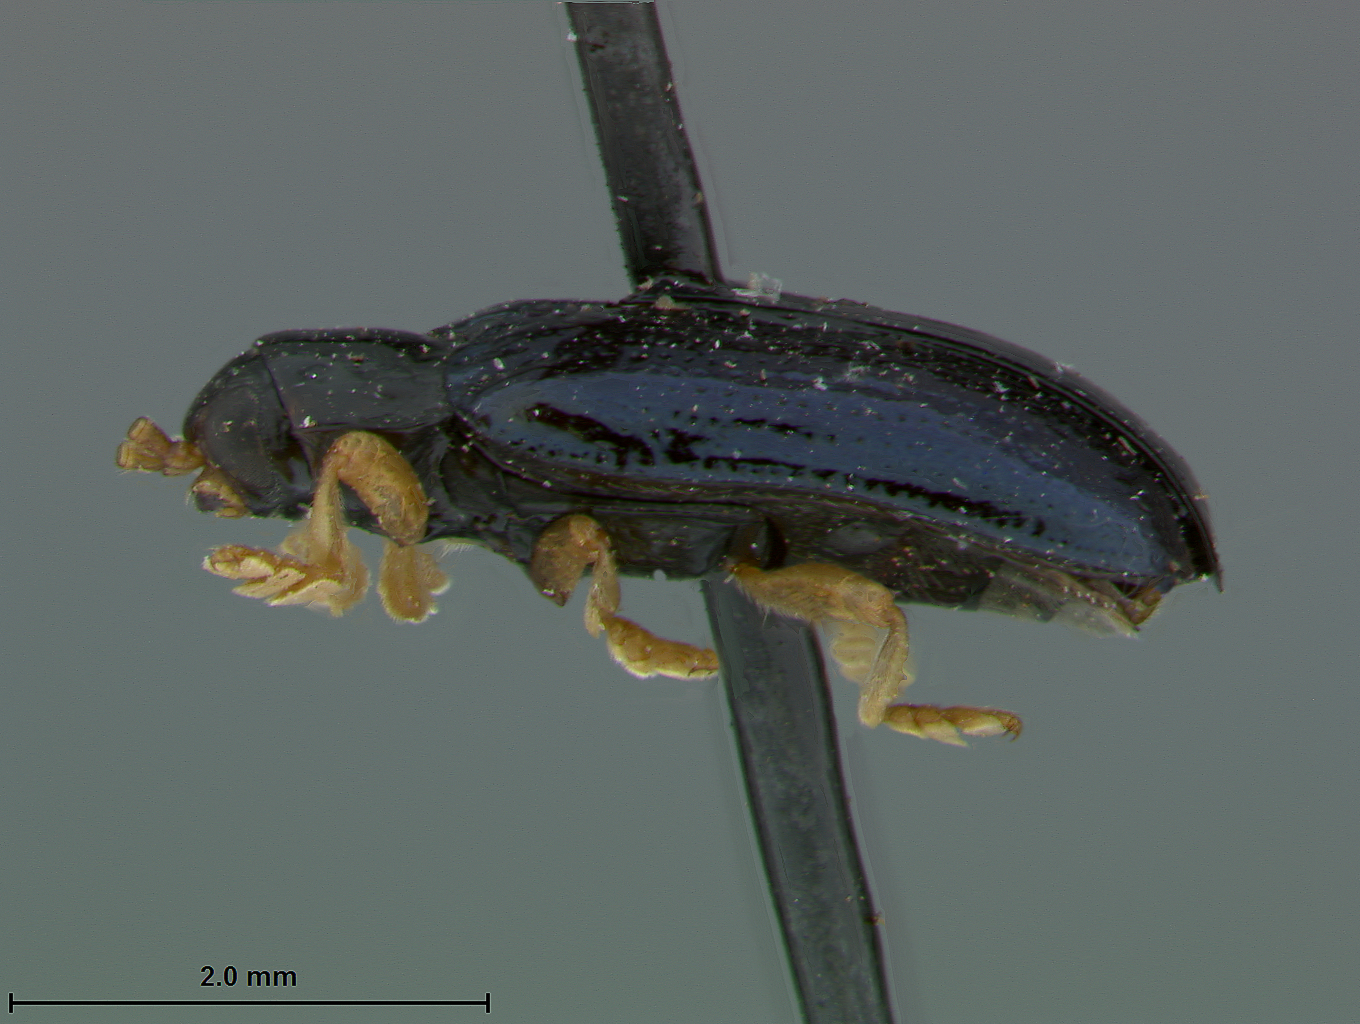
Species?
Cephaloleia gilvipes
